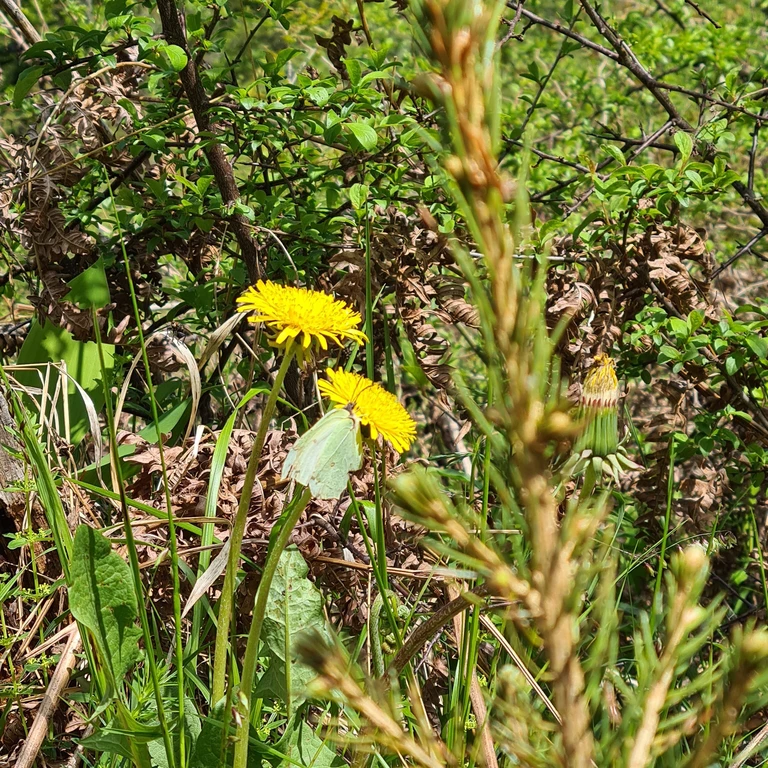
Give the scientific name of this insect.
Gonepteryx rhamni
